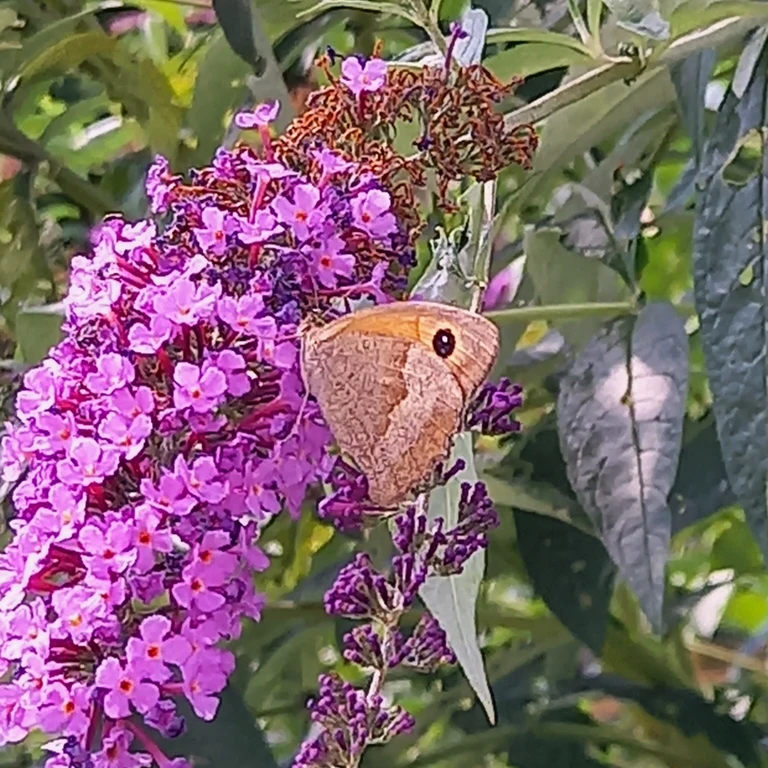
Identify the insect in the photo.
Maniola jurtina
